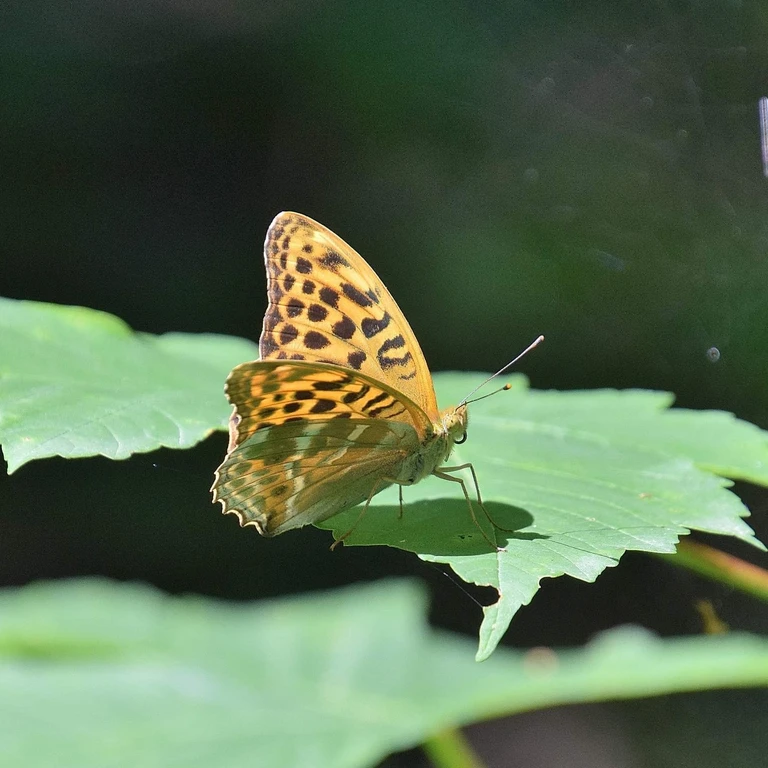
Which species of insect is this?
Argynnis paphia
